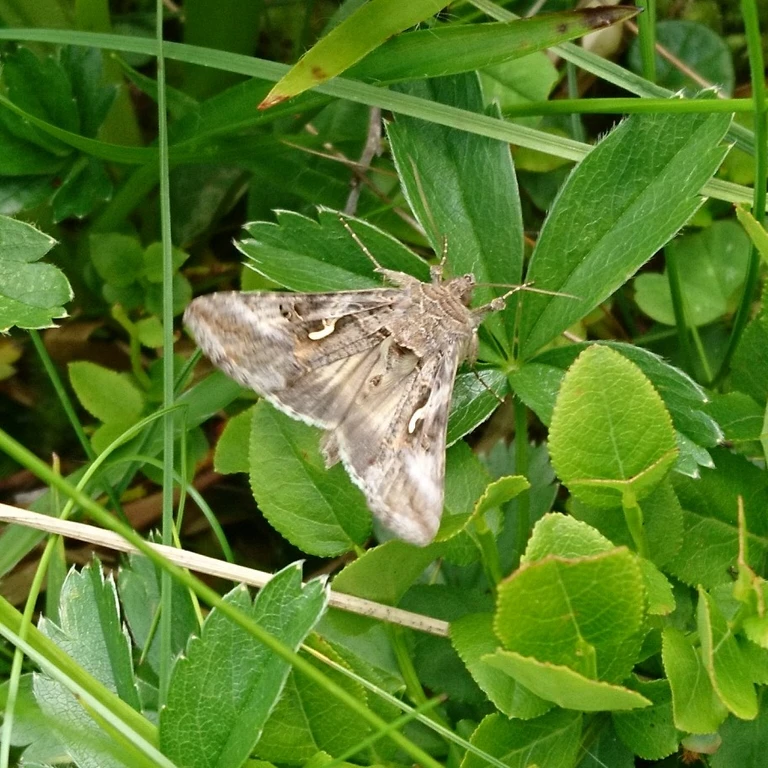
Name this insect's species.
Autographa gamma
